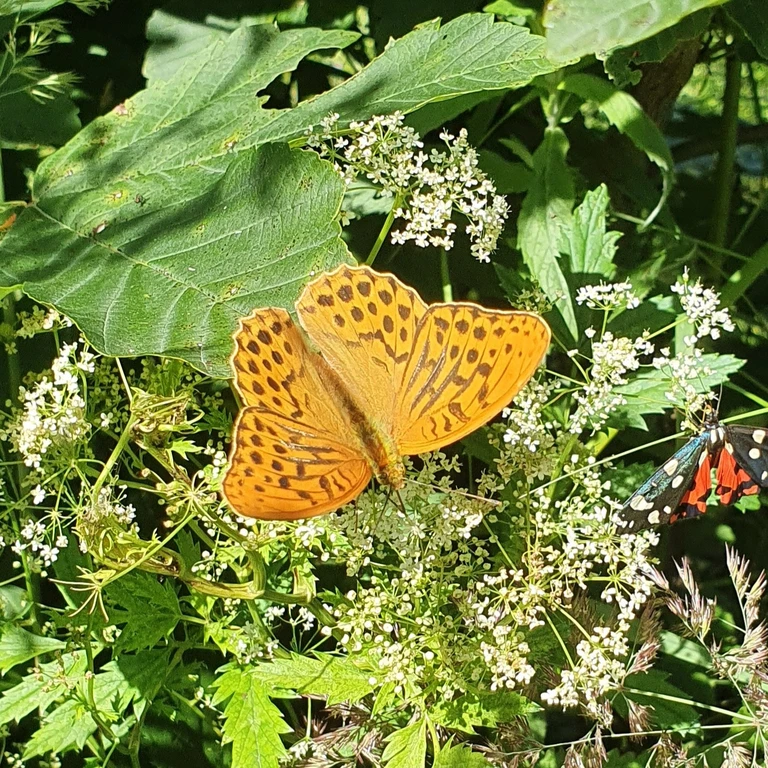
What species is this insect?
Argynnis paphia
